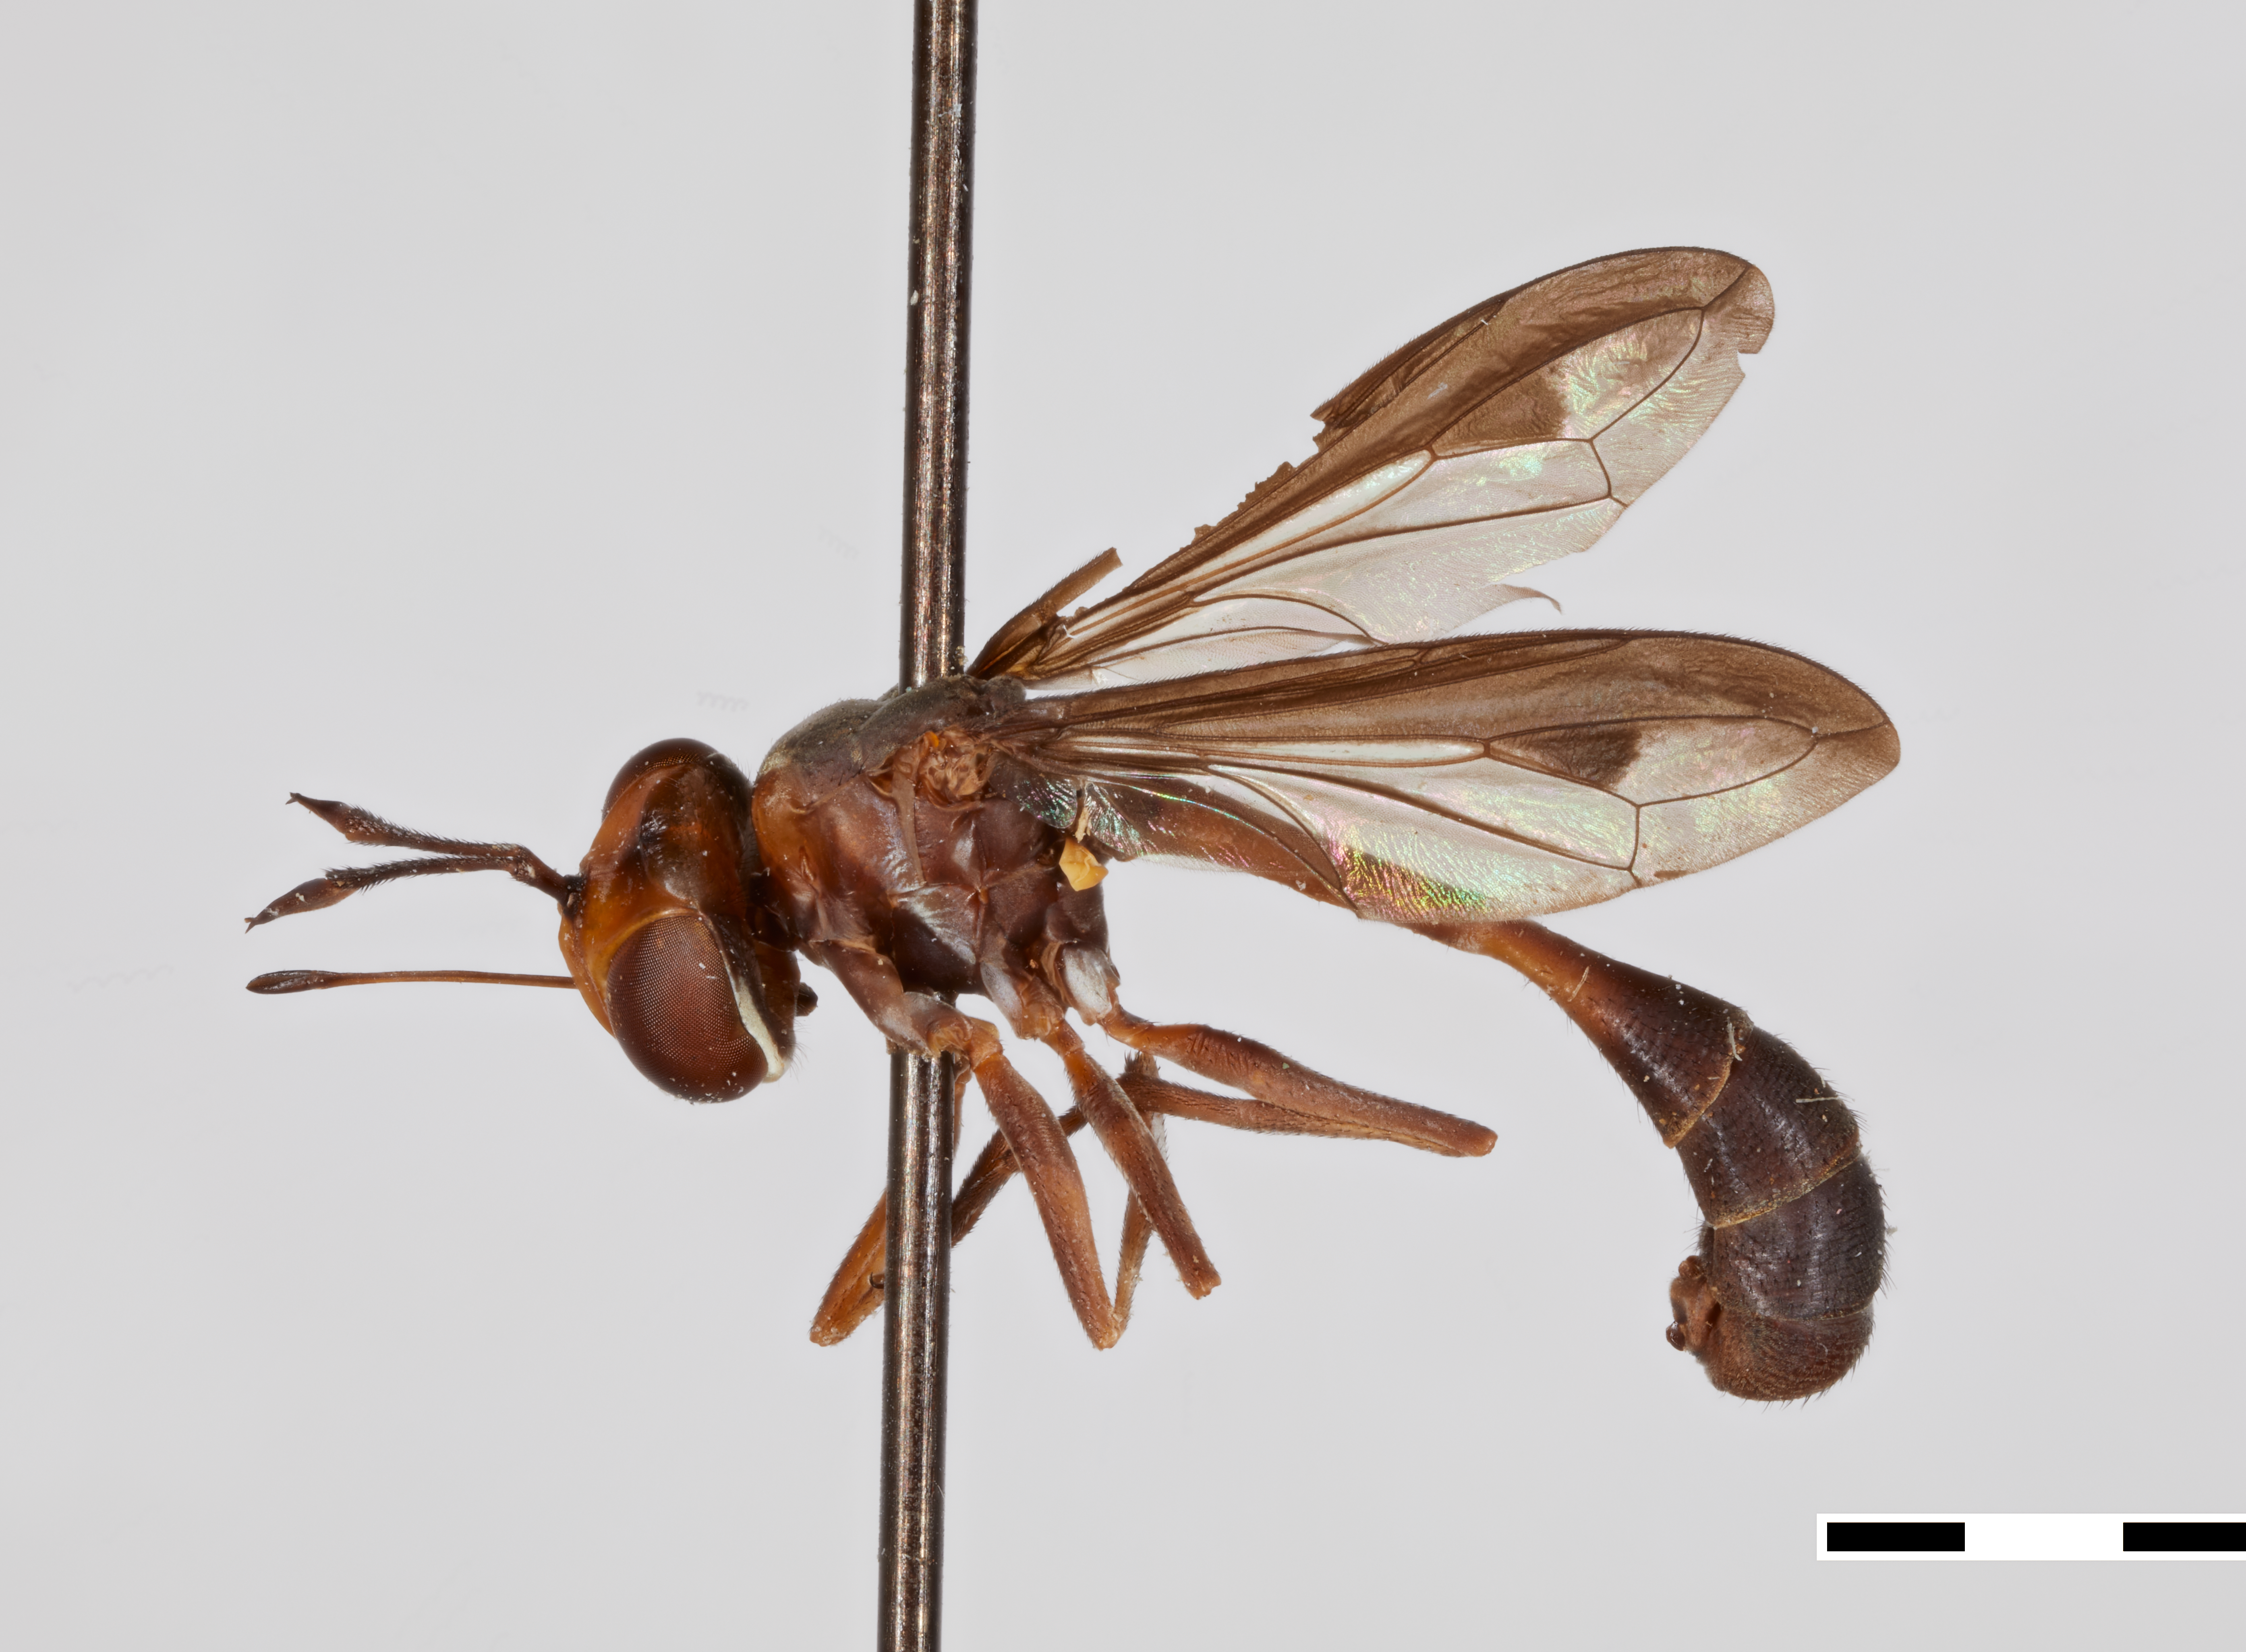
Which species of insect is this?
Physocephala elongata
